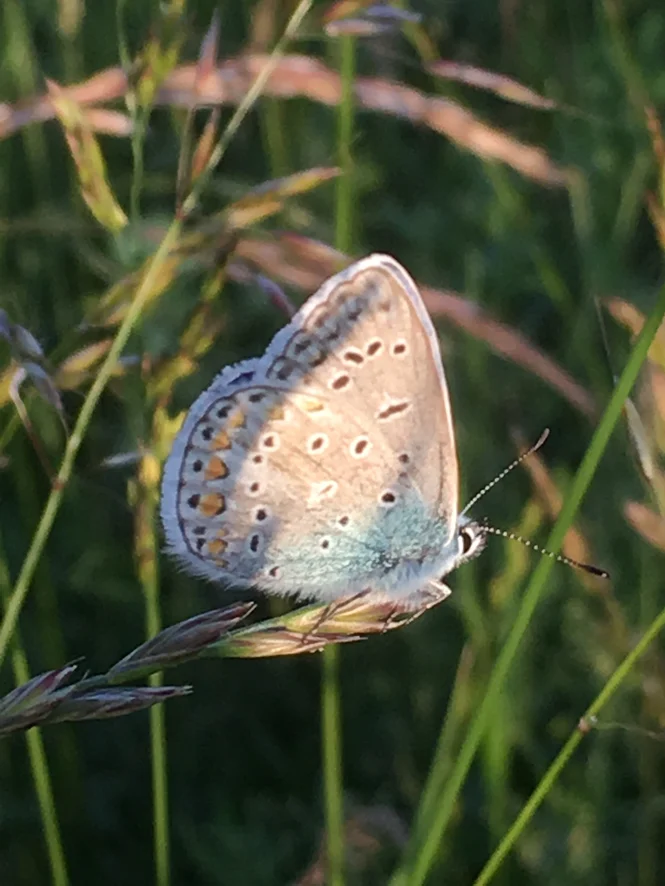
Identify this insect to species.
Polyommatus icarus
